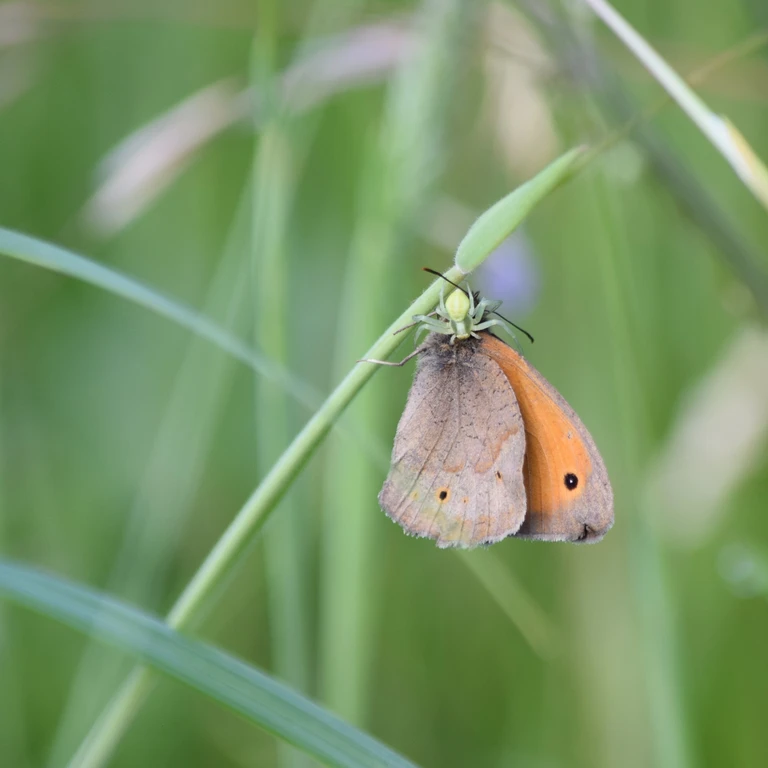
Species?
Maniola jurtina
